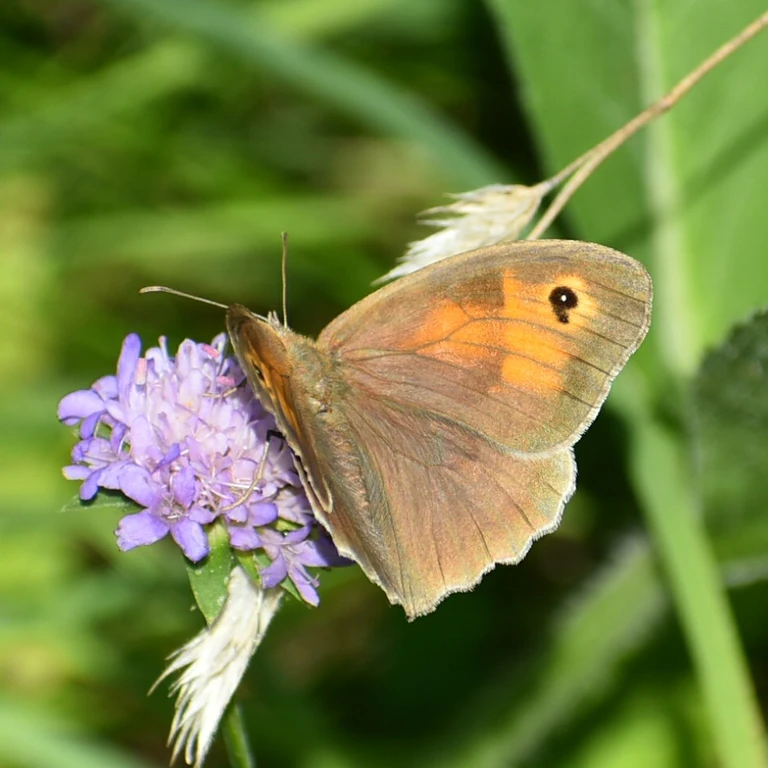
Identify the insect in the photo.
Maniola jurtina
